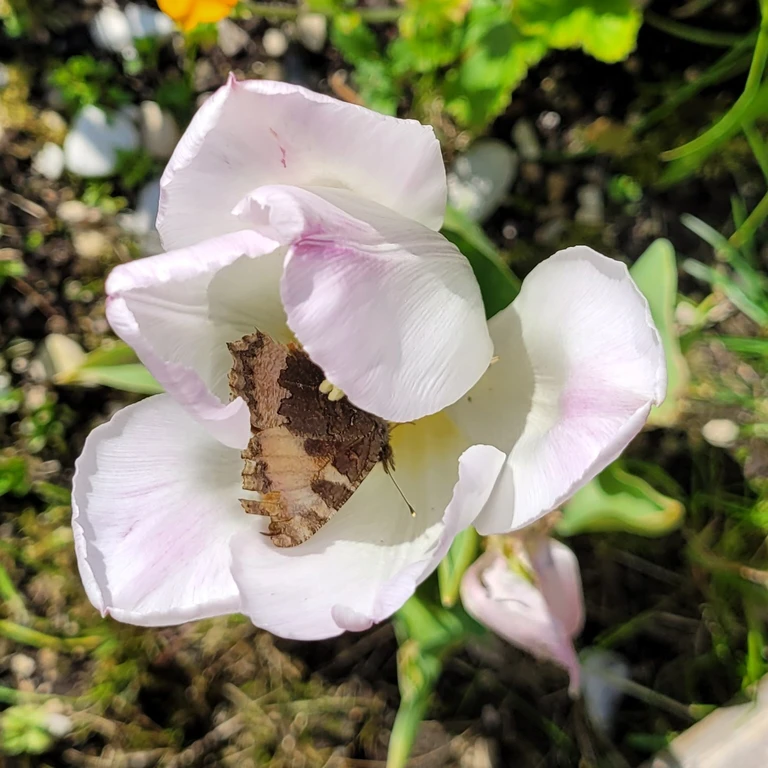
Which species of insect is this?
Aglais urticae
